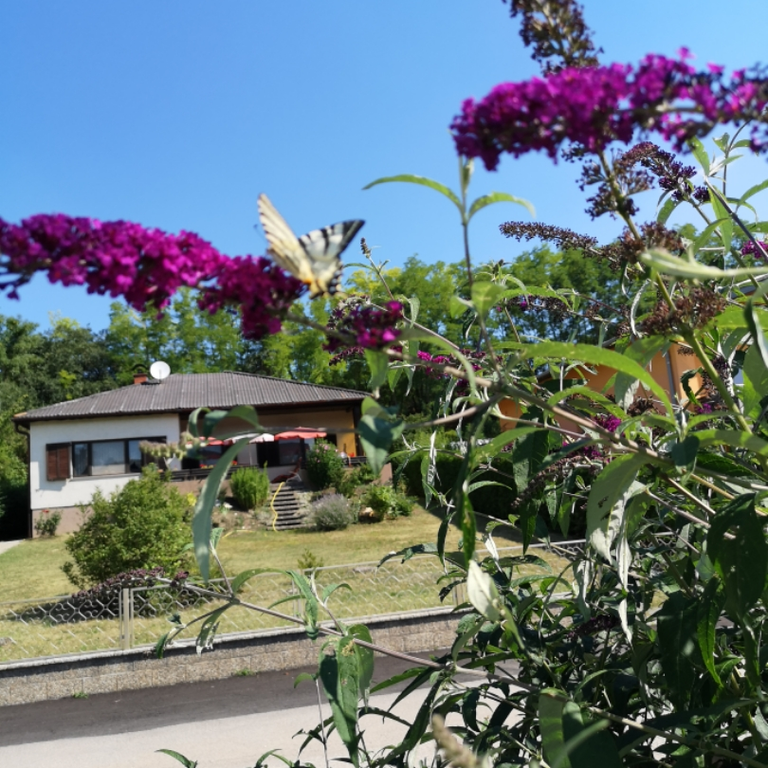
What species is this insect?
Iphiclides podalirius
